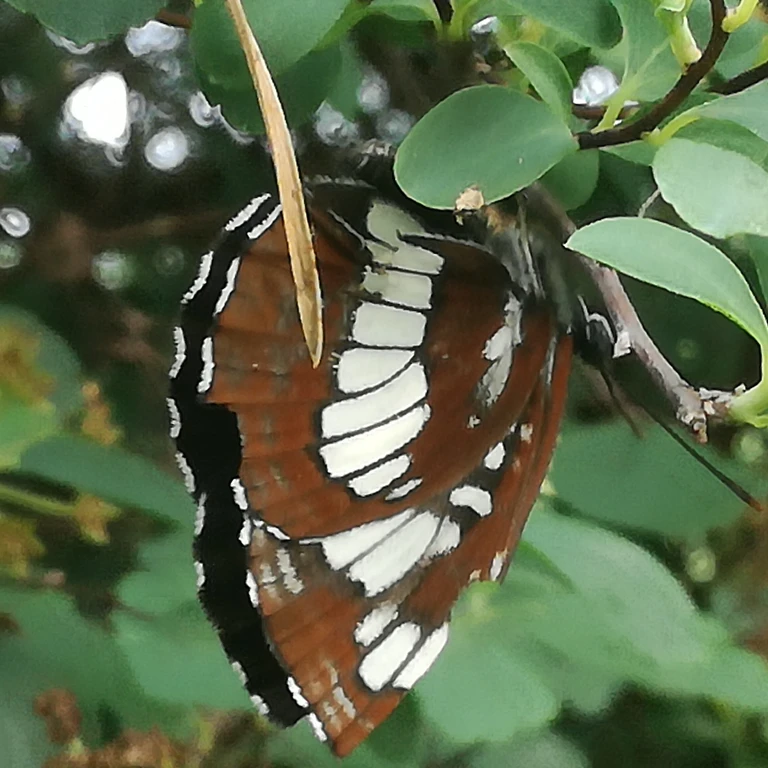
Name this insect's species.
Neptis rivularis
